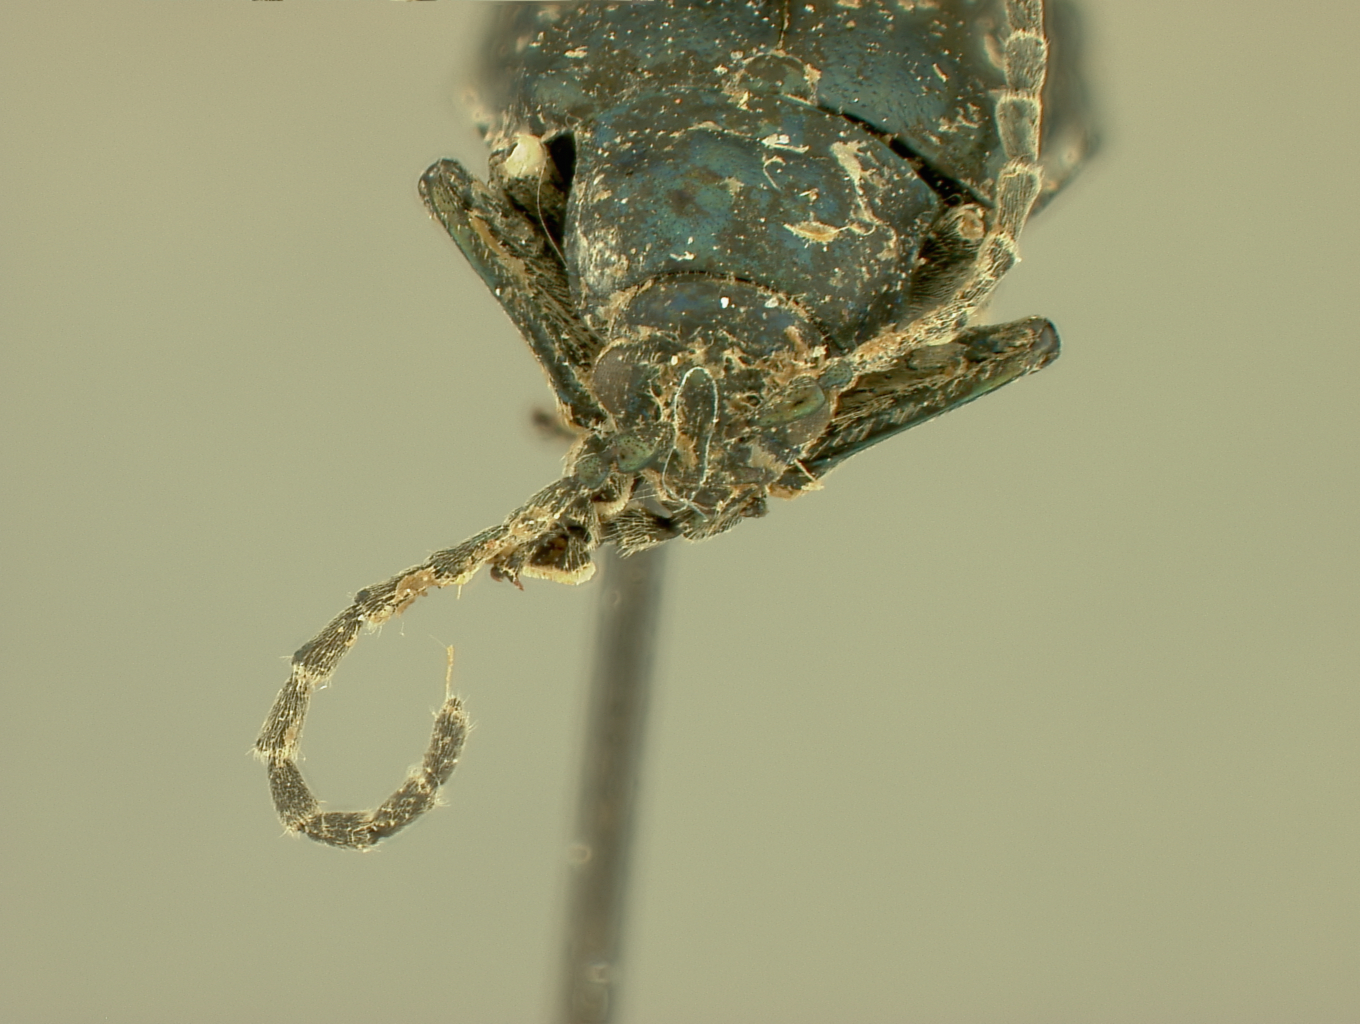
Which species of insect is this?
Macrohaltica costata (also Altica costata)
